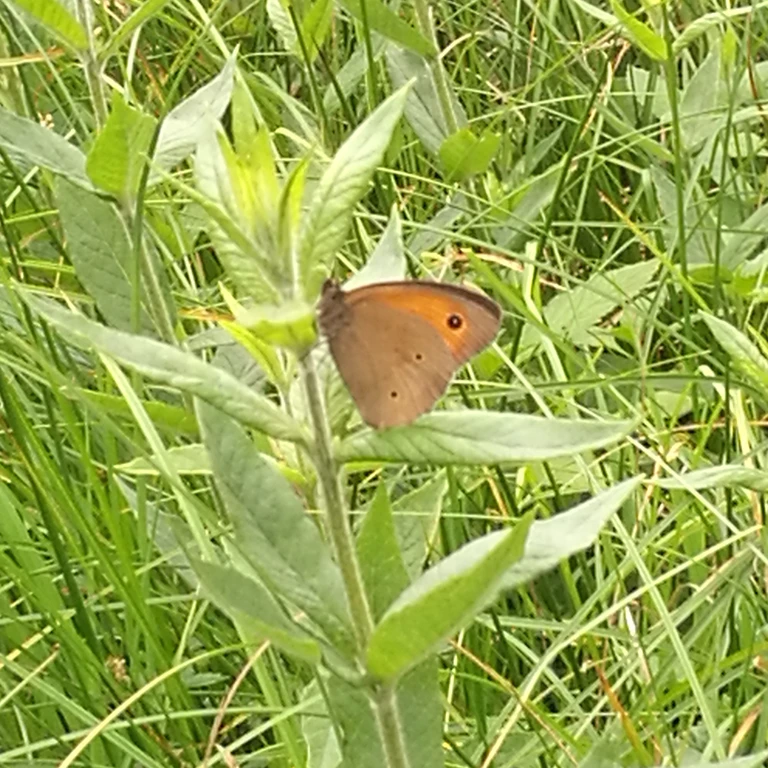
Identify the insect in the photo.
Maniola jurtina
